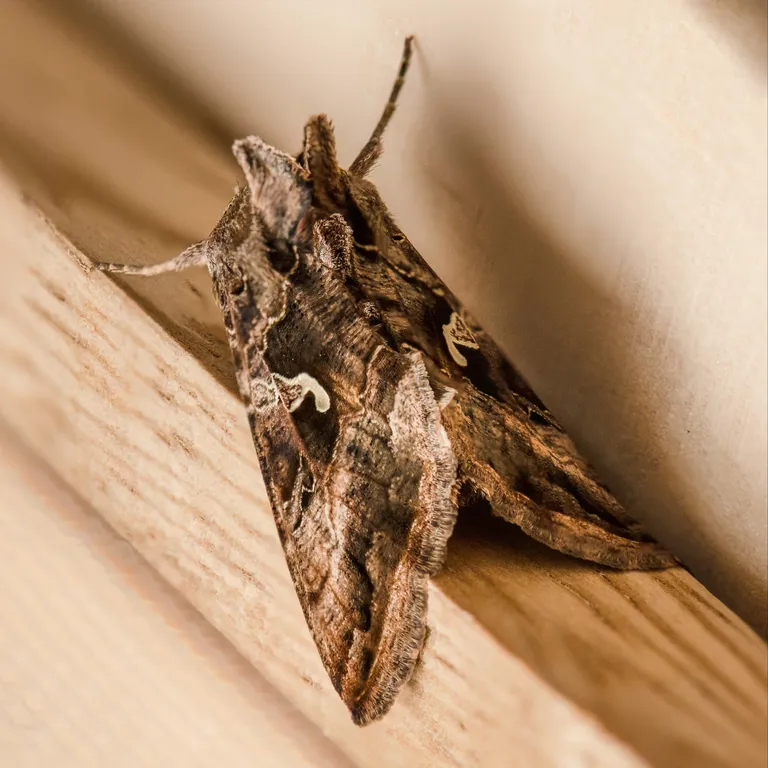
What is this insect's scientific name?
Autographa gamma
